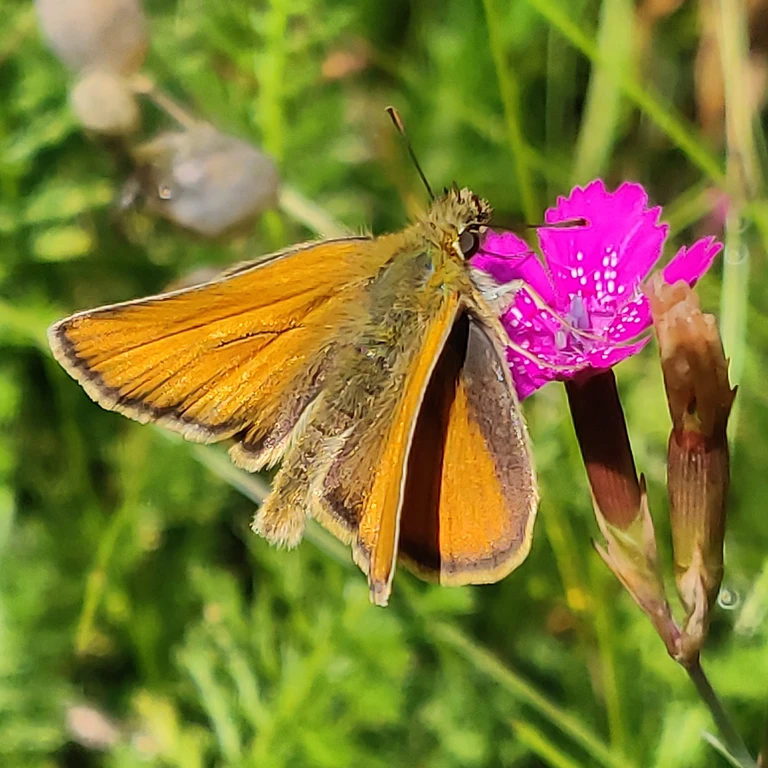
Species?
Thymelicus sylvestris
